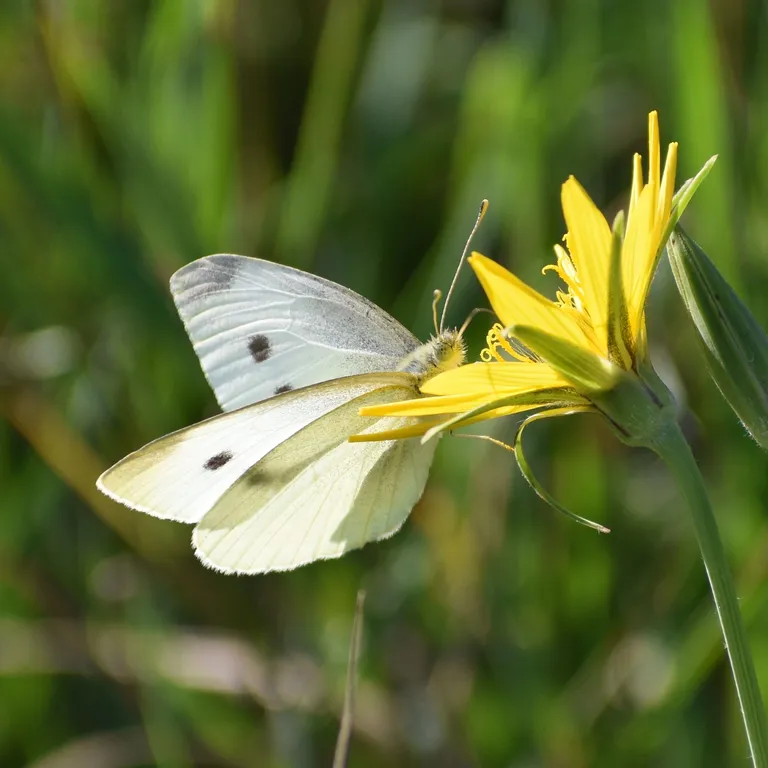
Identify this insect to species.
Pieris rapae
